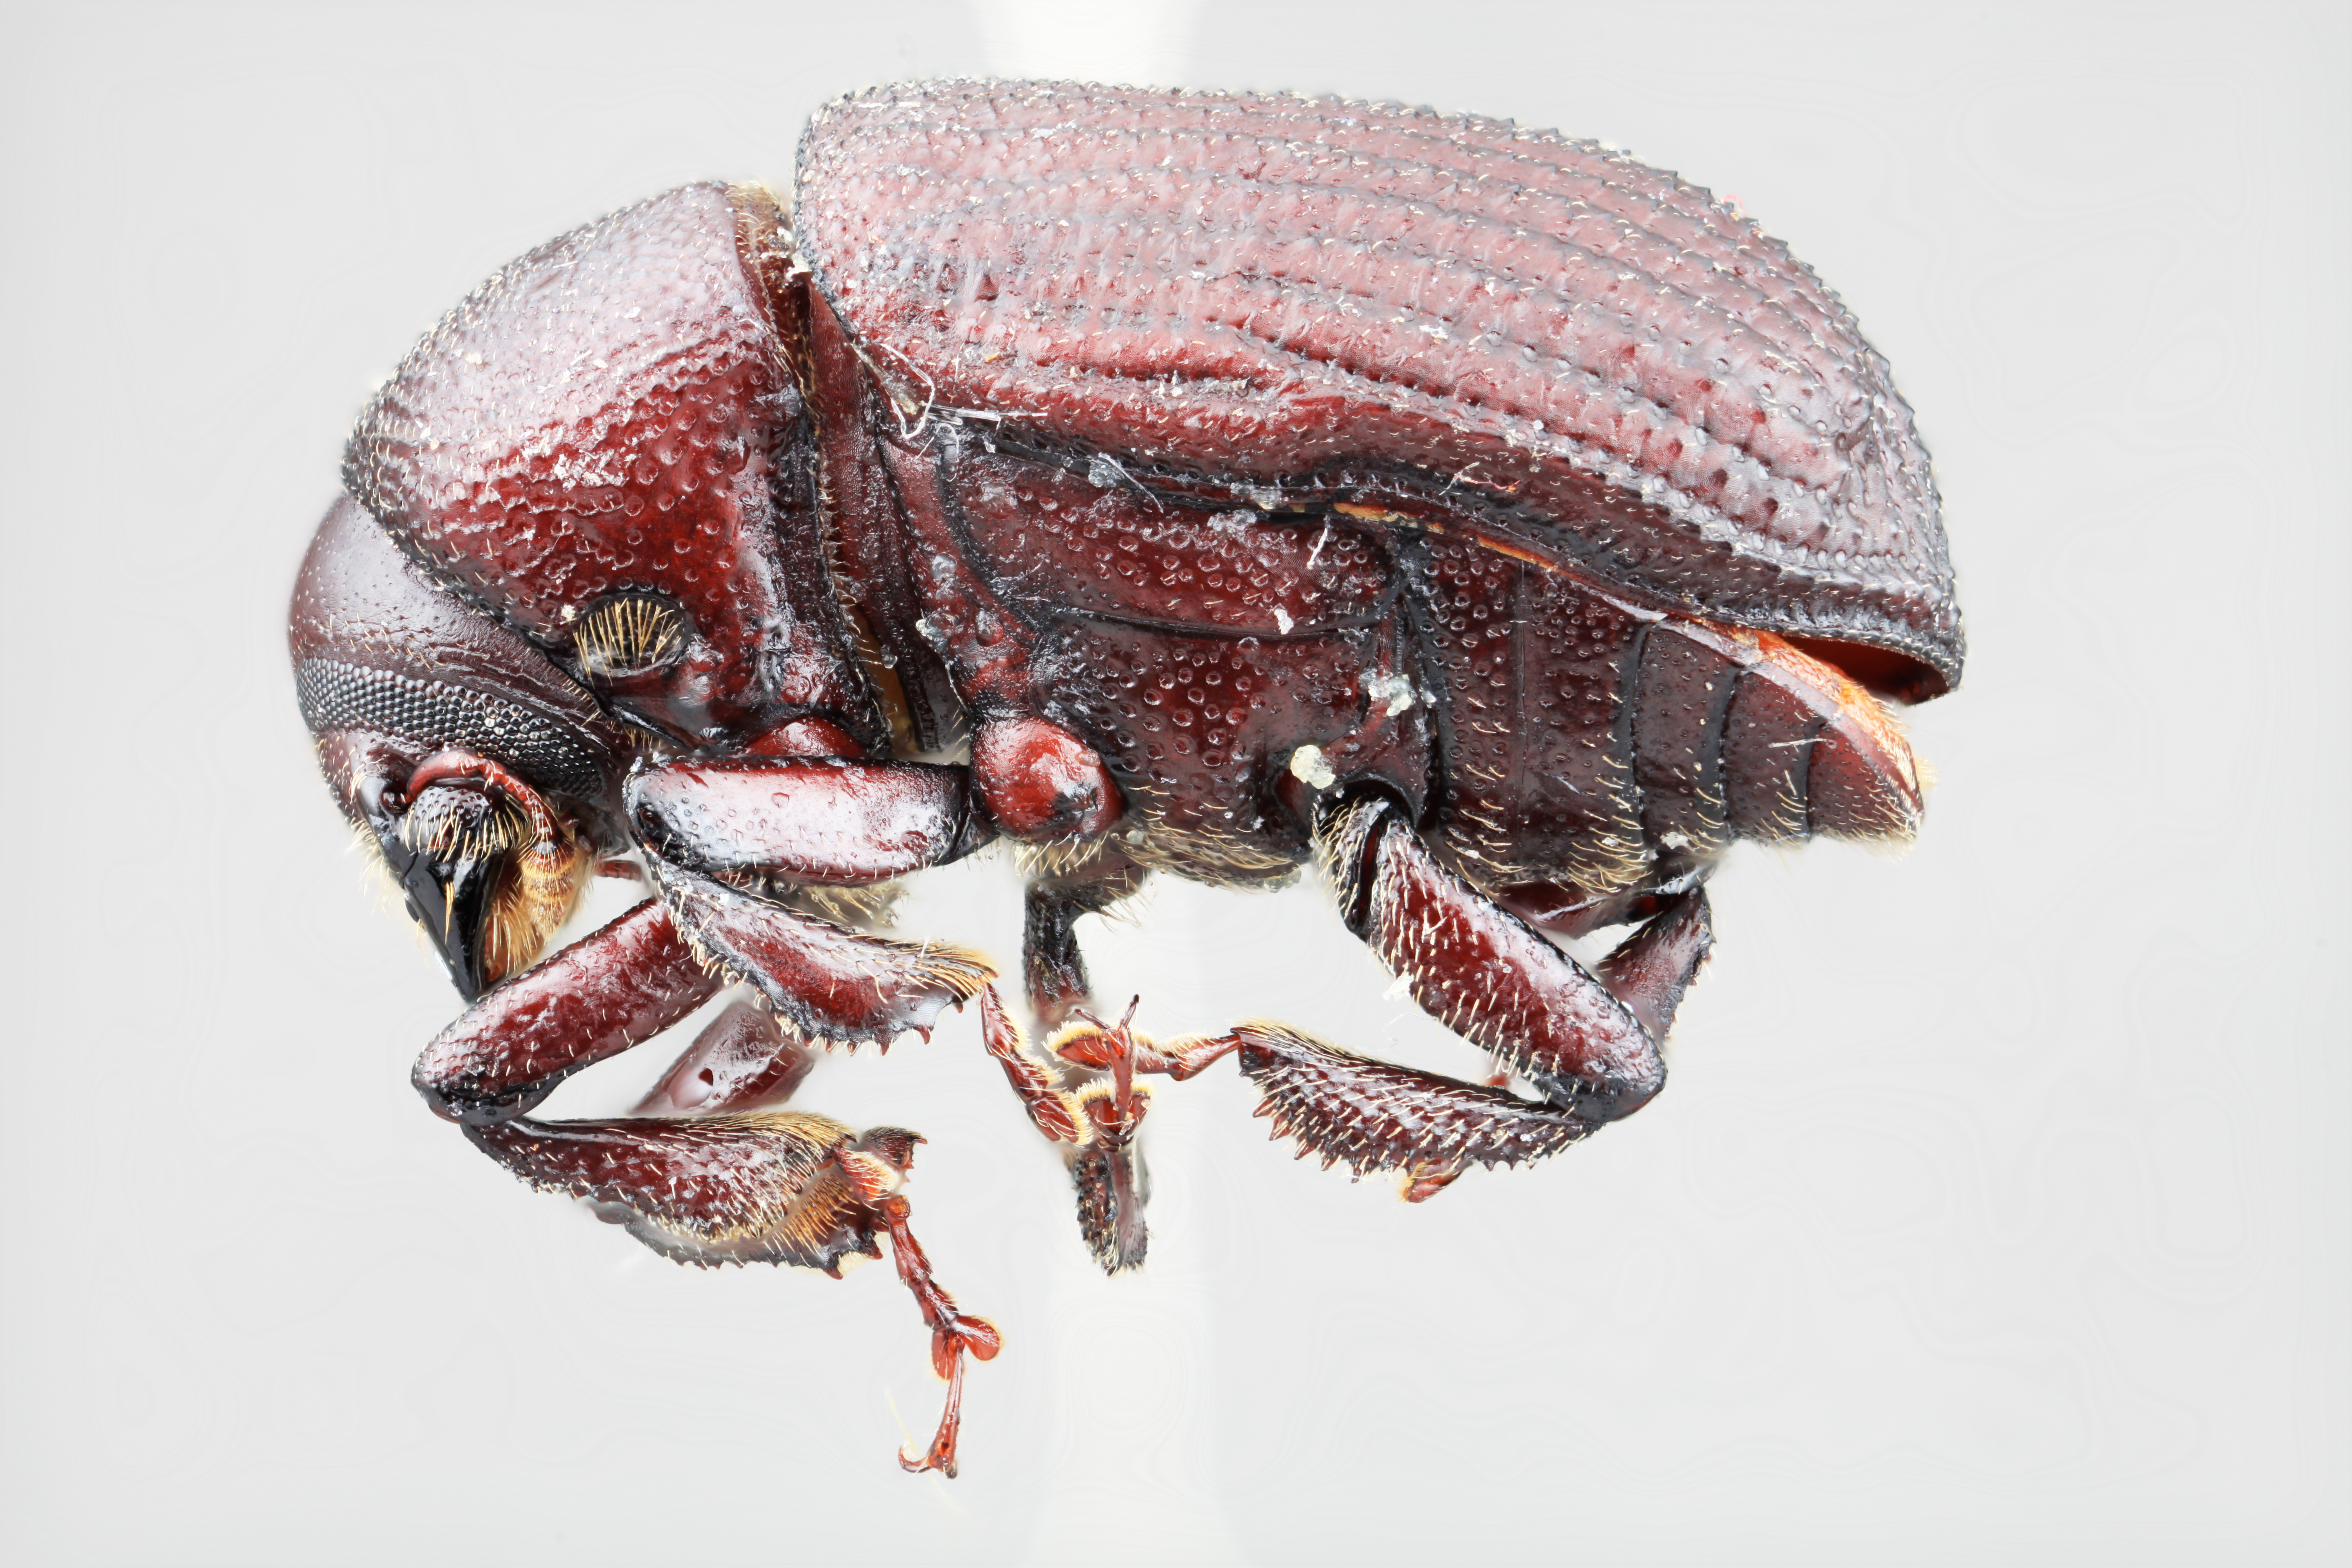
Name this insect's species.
Phloeoborus araguensis
